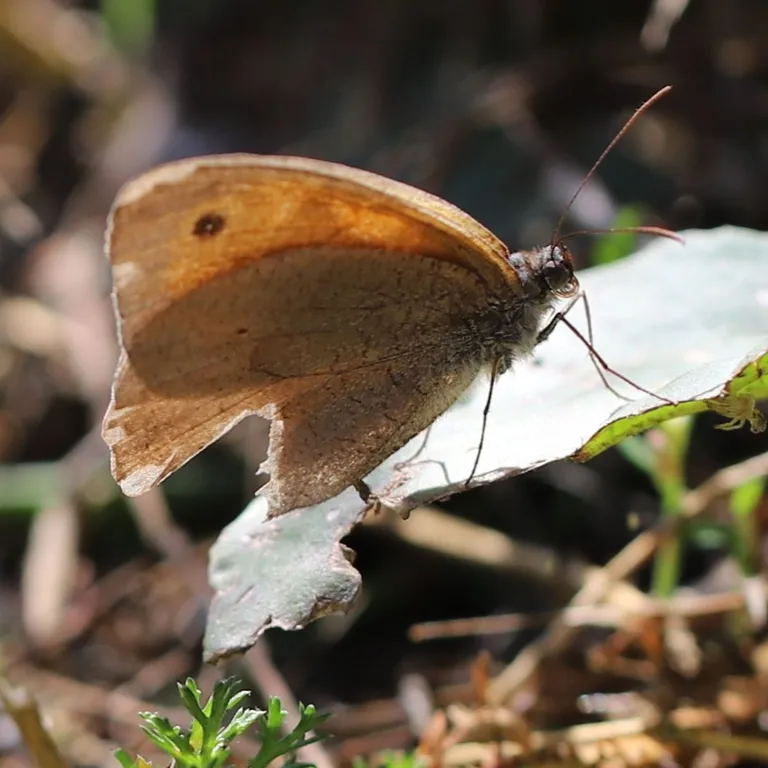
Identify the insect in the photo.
Maniola jurtina
